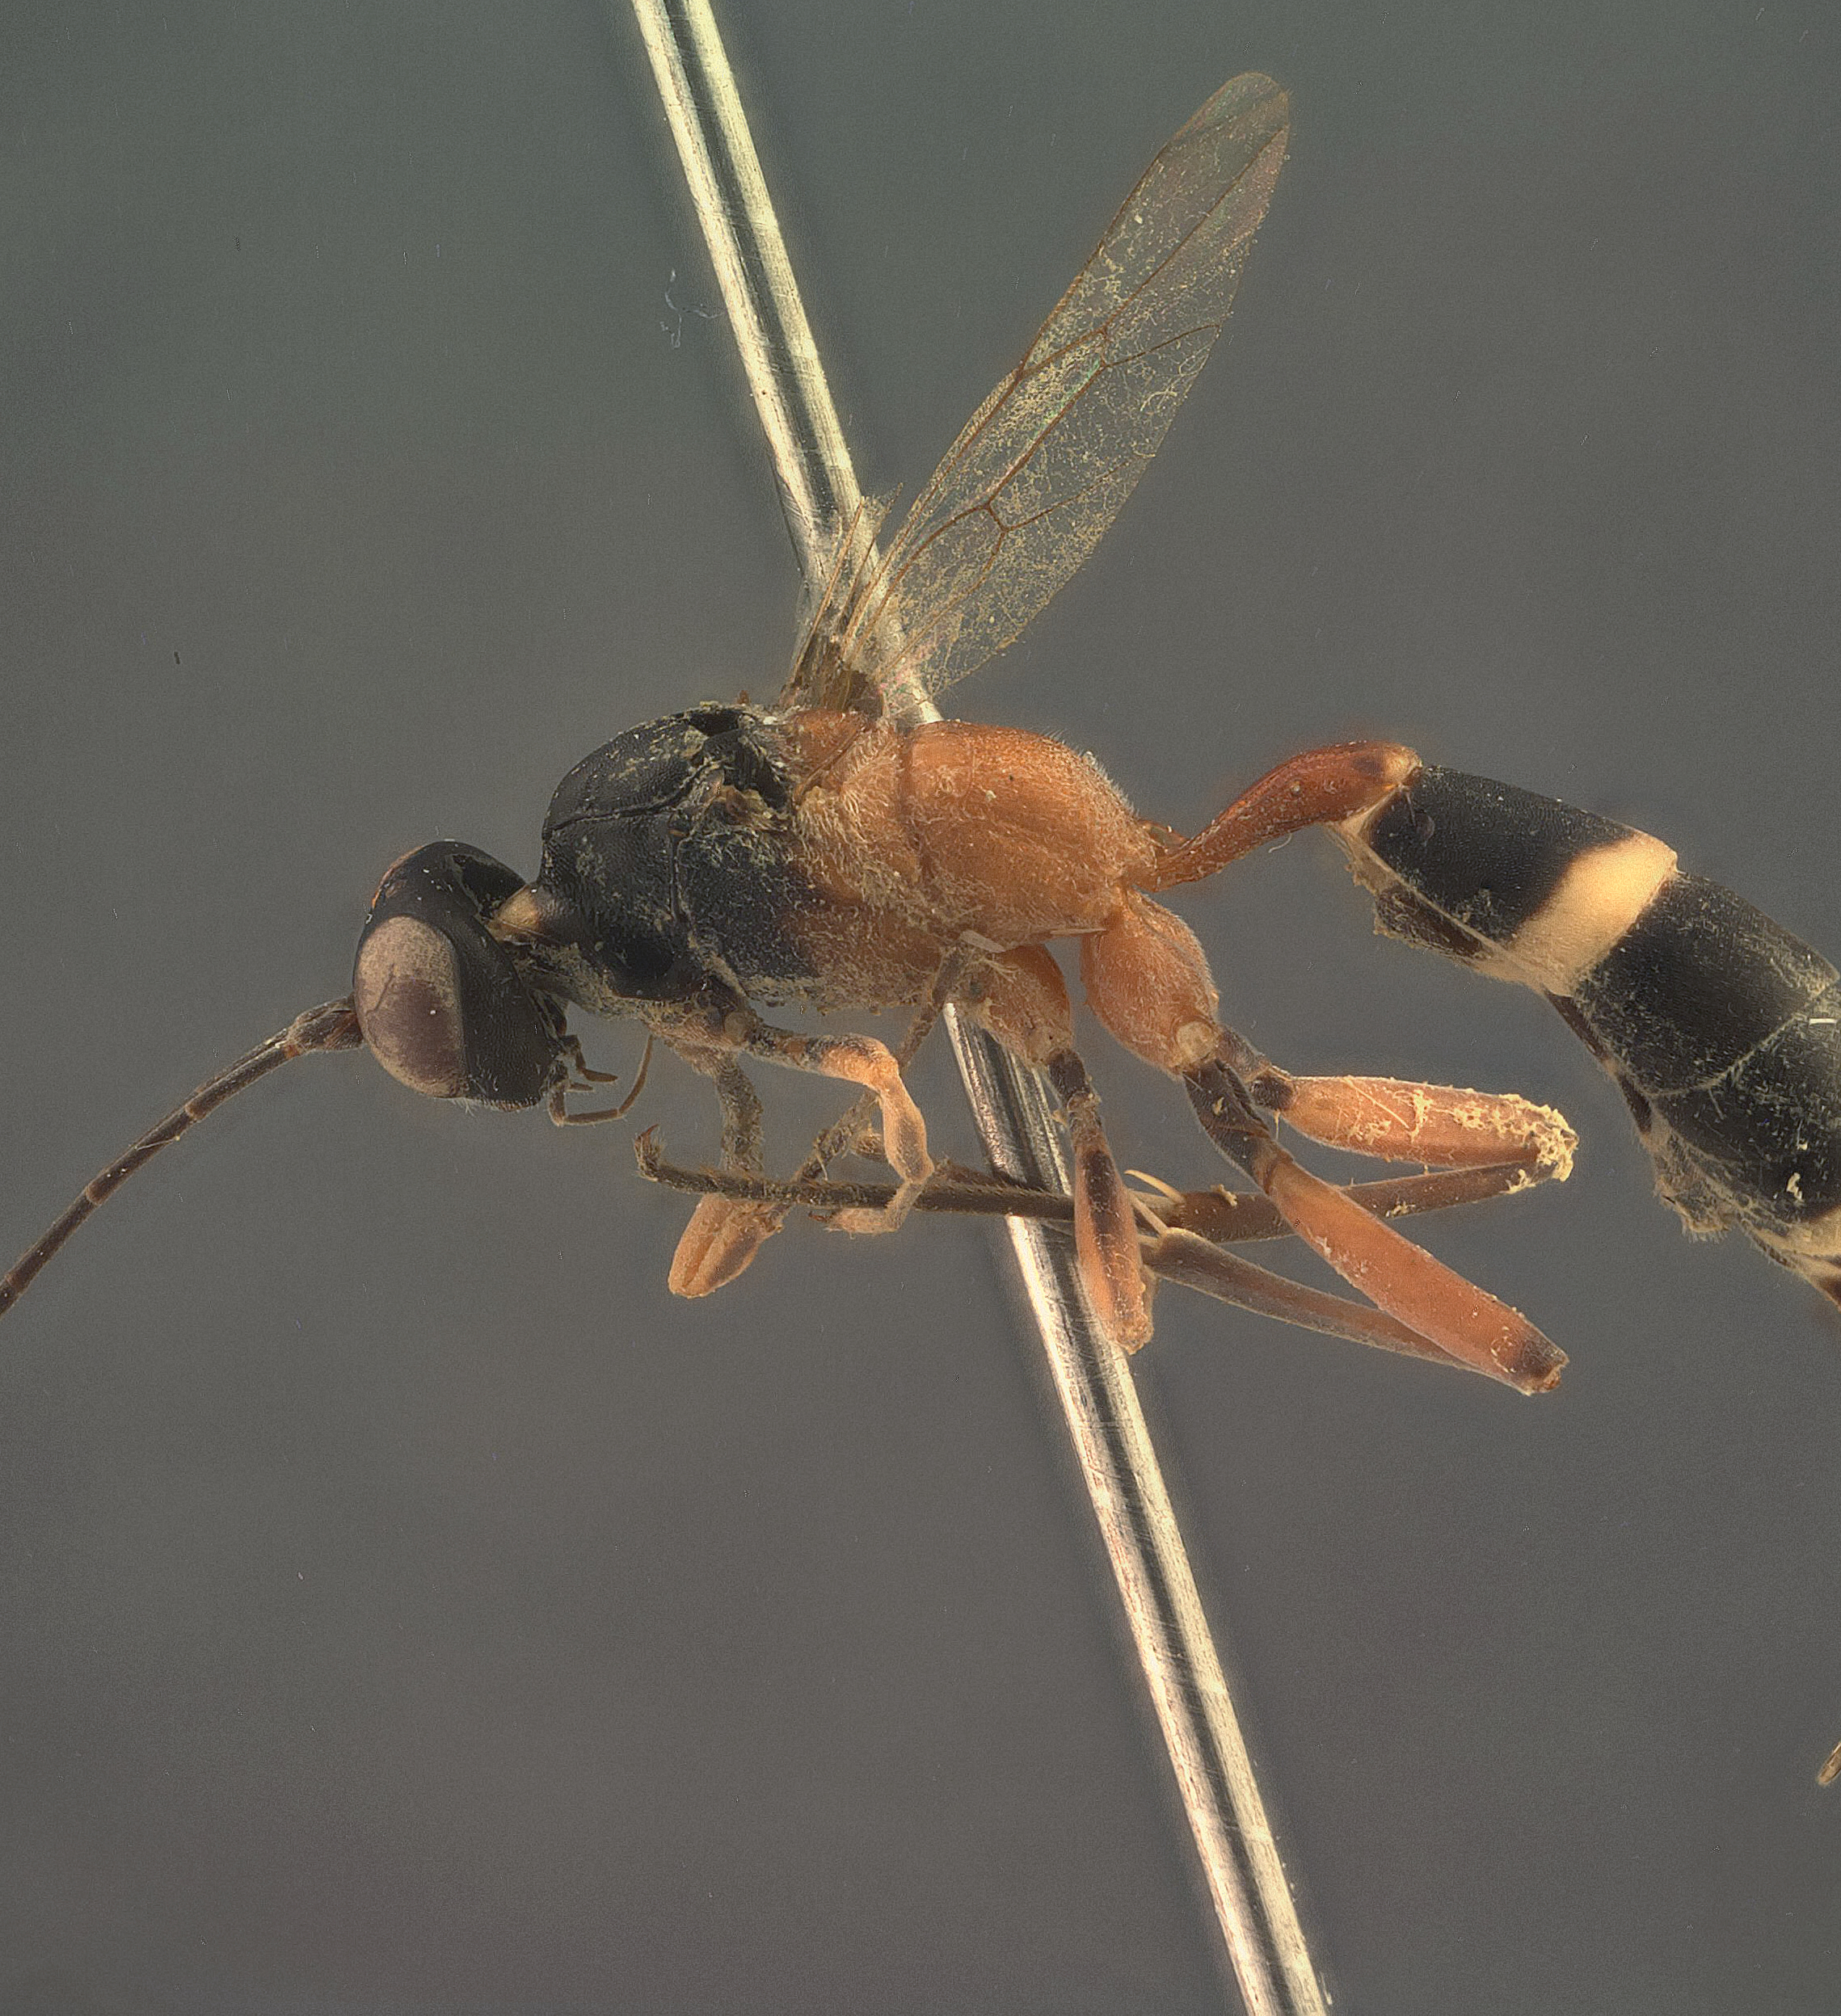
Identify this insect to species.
Eripternimorpha javensis
